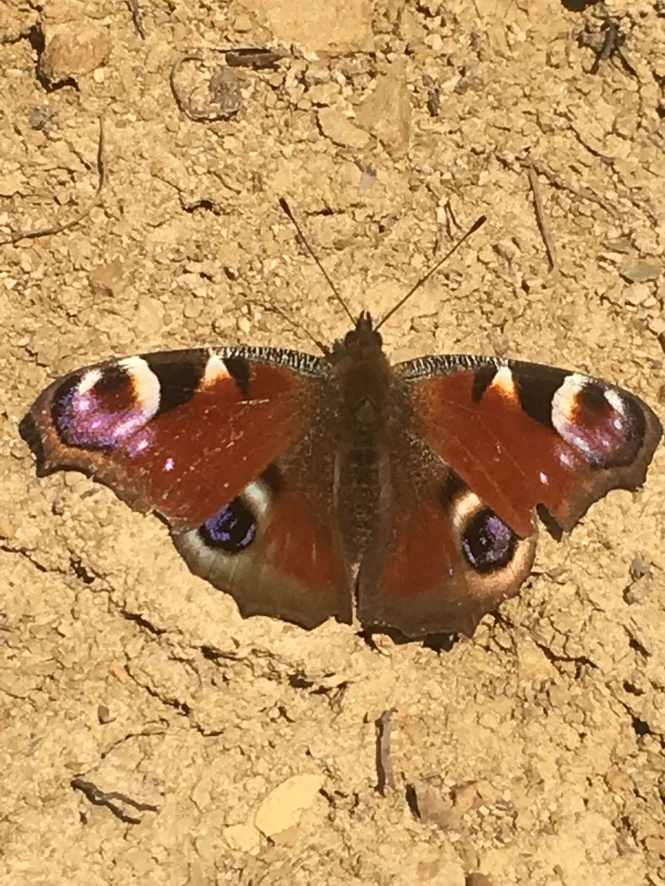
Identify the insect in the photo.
Aglais io
